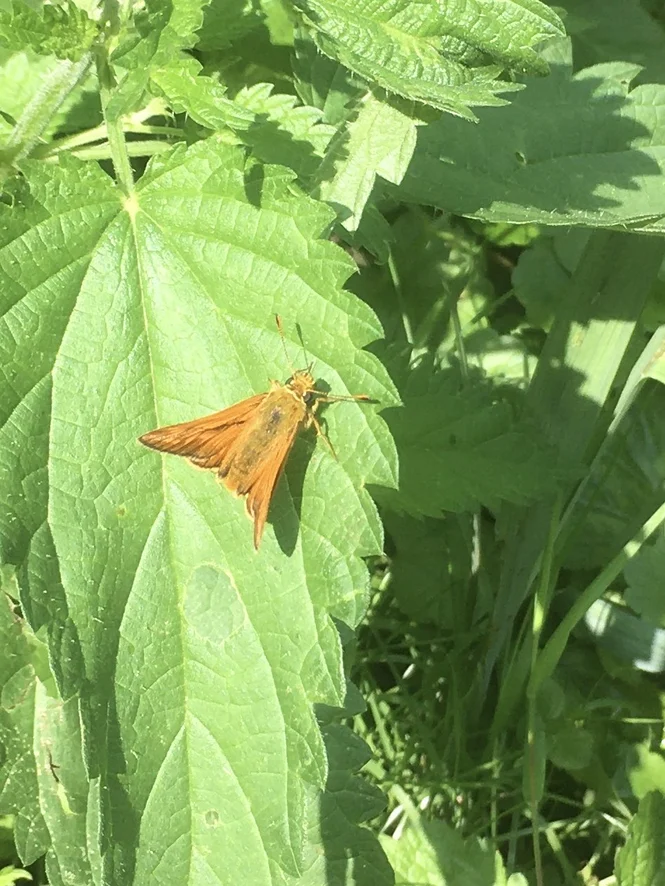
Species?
Ochlodes sylvanus (also Ochlodes venata)
